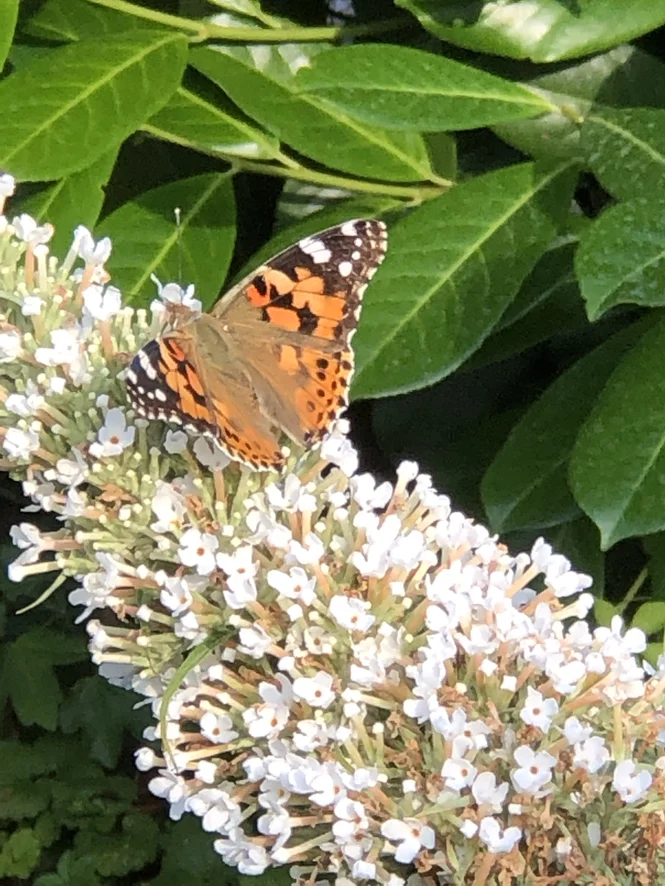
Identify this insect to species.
Vanessa cardui
